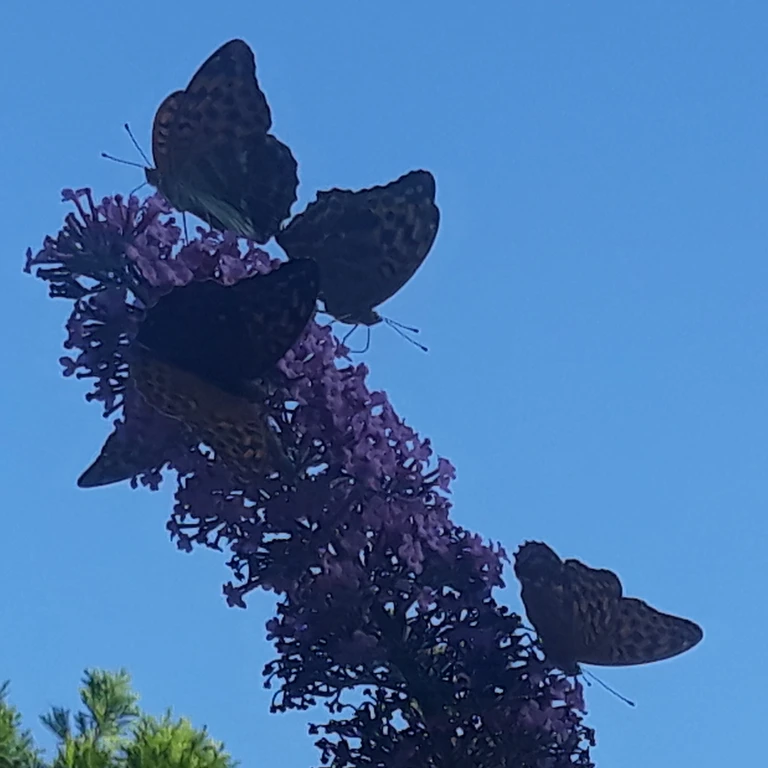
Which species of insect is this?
Argynnis paphia
